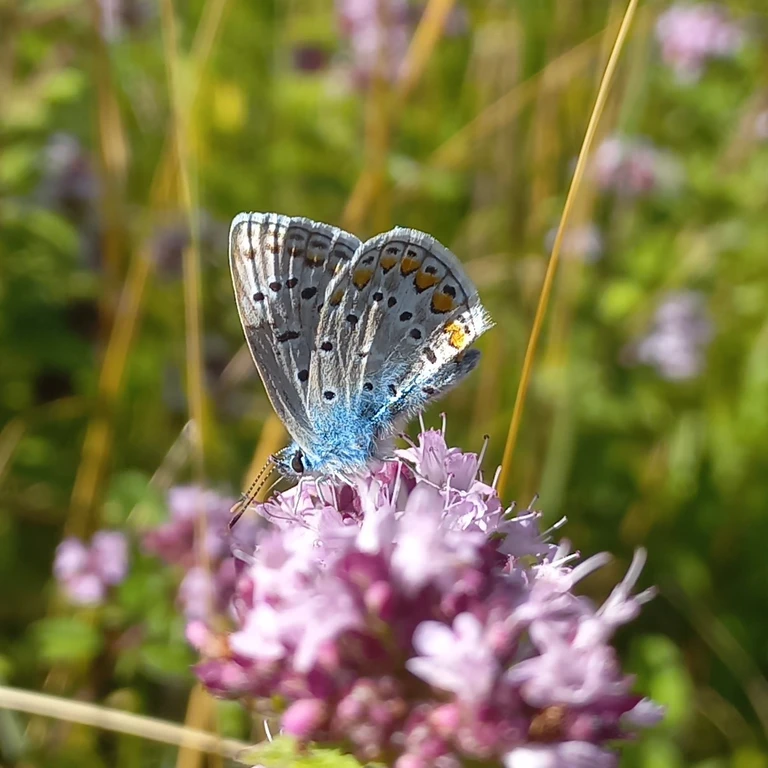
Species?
Polyommatus icarus
